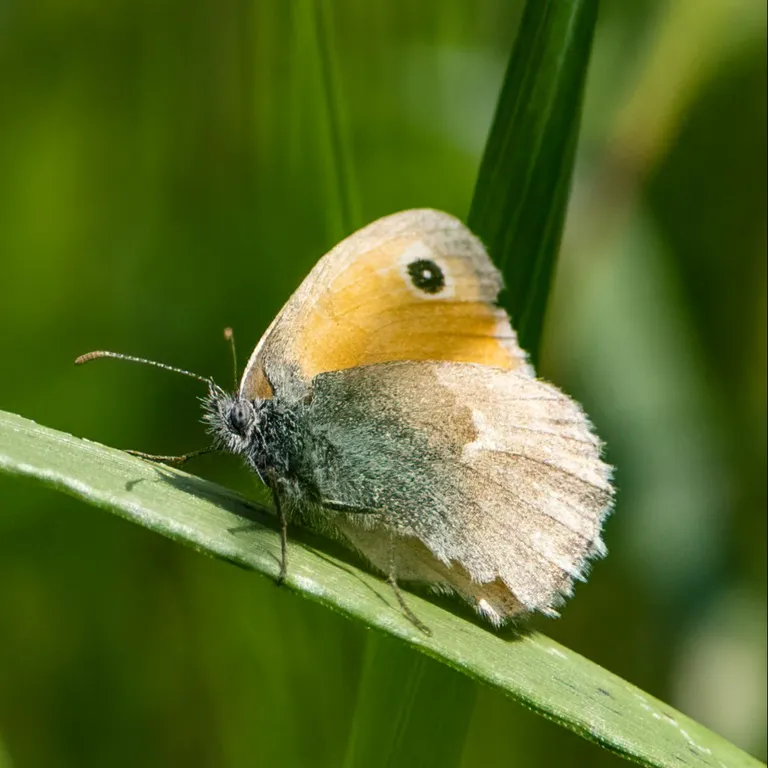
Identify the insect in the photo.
Coenonympha pamphilus
